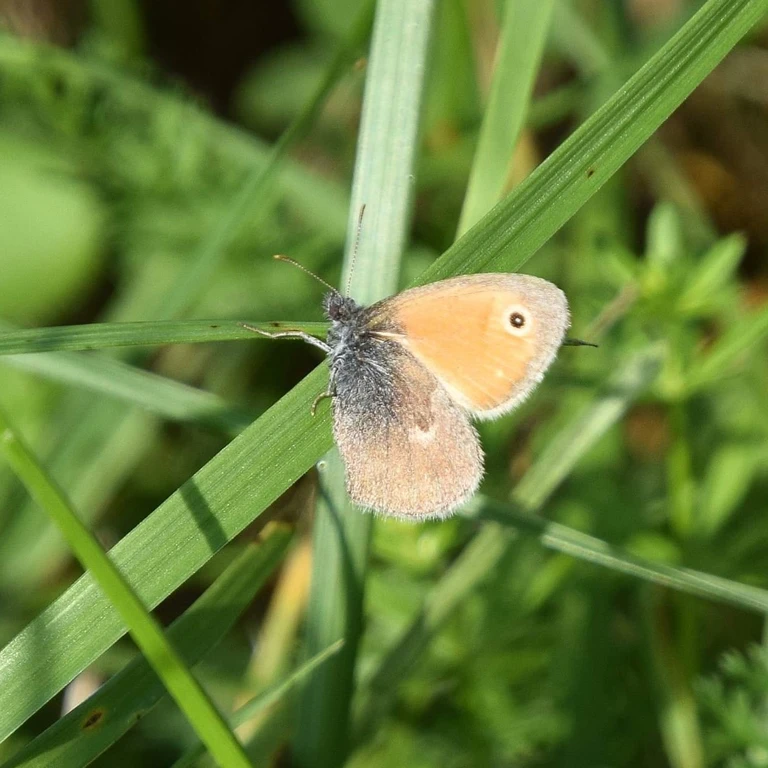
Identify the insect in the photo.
Coenonympha pamphilus
